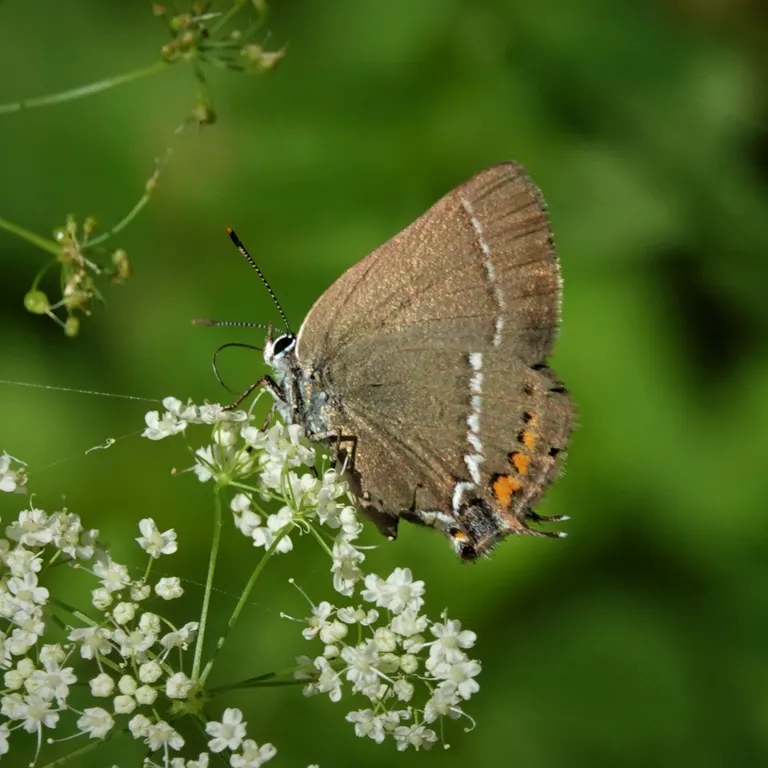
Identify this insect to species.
Satyrium spini (also Tuttiola spini)
